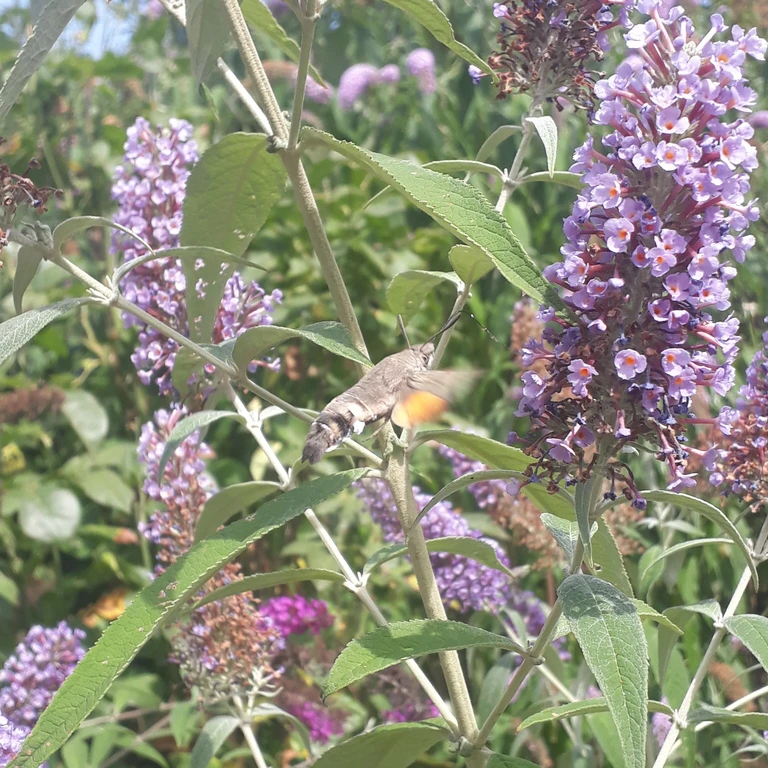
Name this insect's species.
Macroglossum stellatarum
